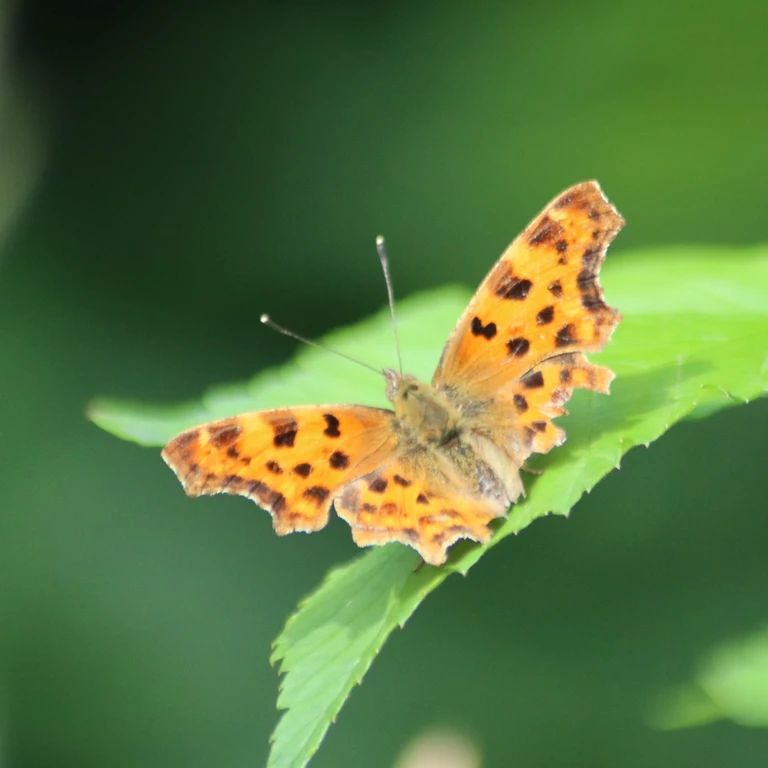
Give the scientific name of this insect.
Polygonia c-album
